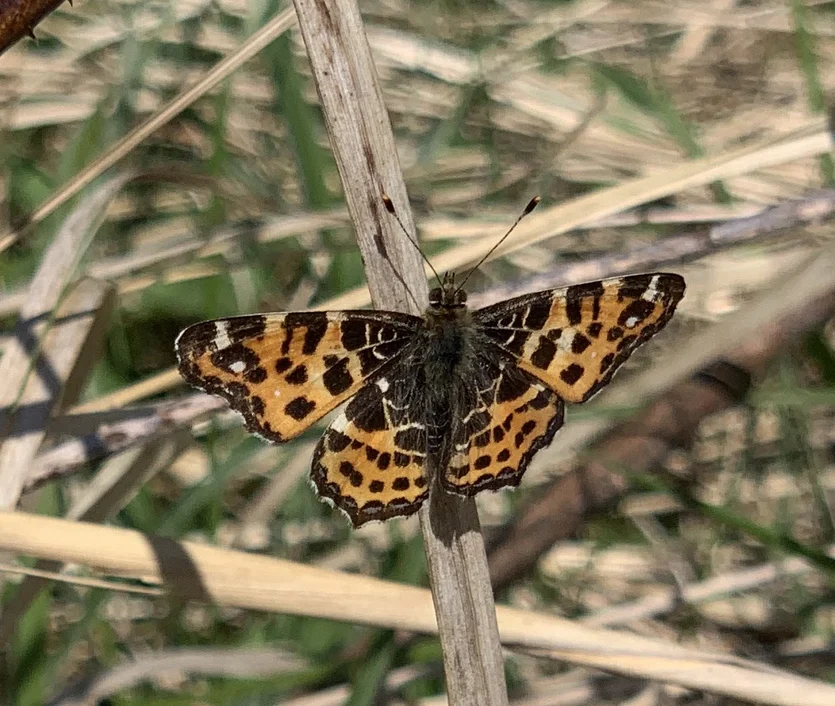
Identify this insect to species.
Araschnia levana
